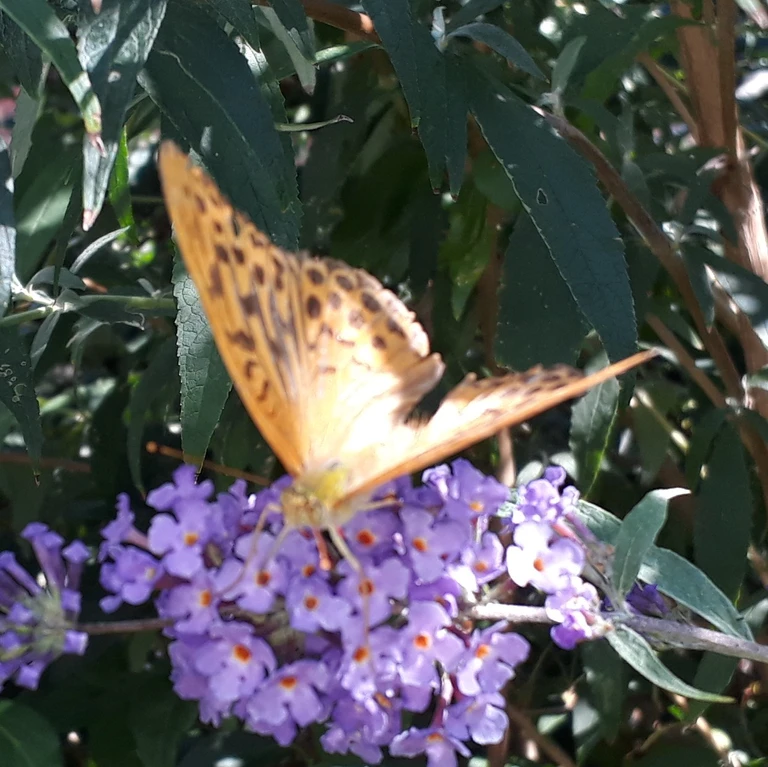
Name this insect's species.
Argynnis paphia
